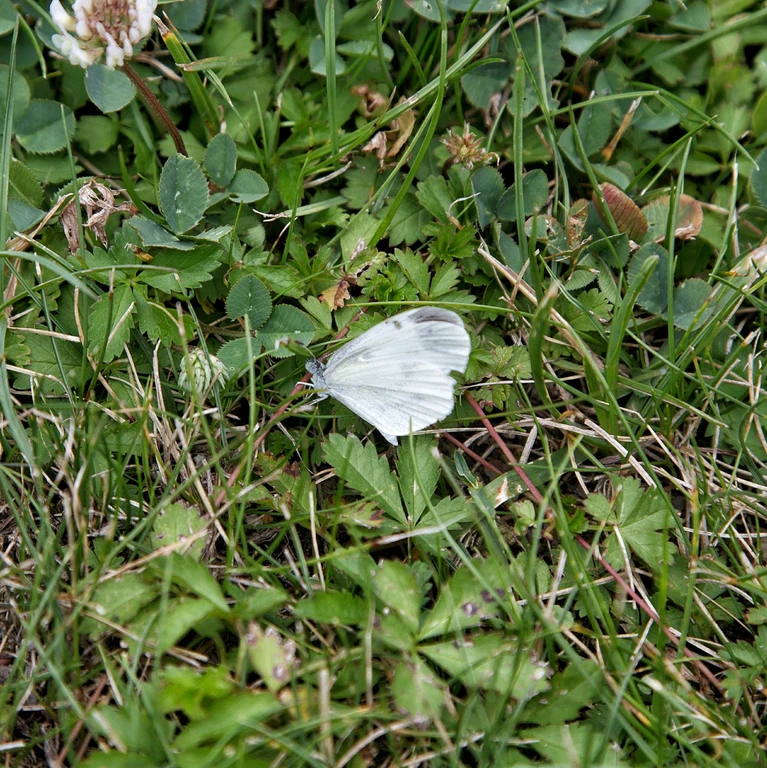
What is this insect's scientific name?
Leptidea sinapis/juvernica
